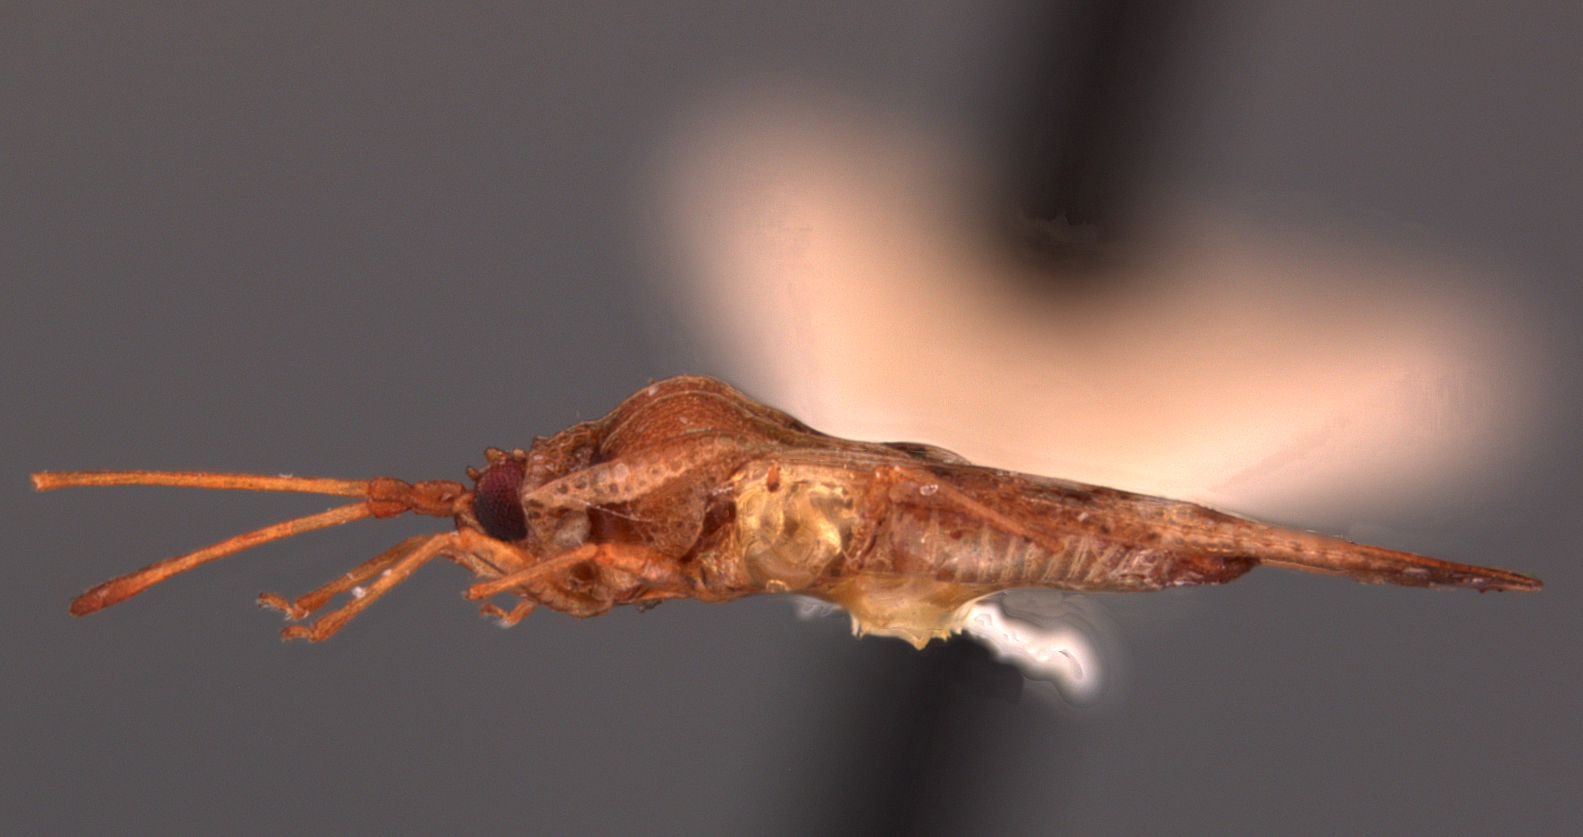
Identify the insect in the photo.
Ulonemia decoris
